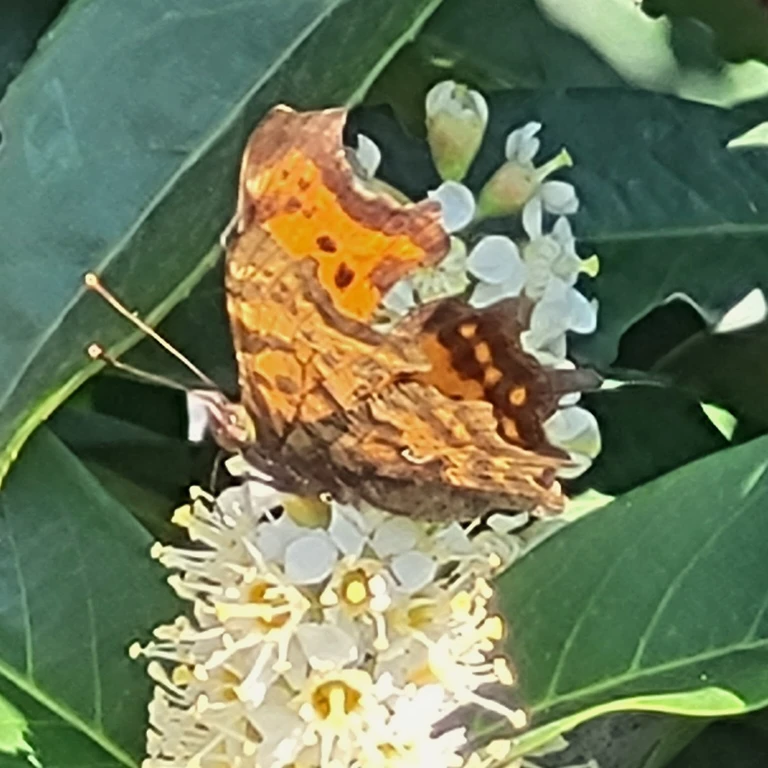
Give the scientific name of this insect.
Polygonia c-album
